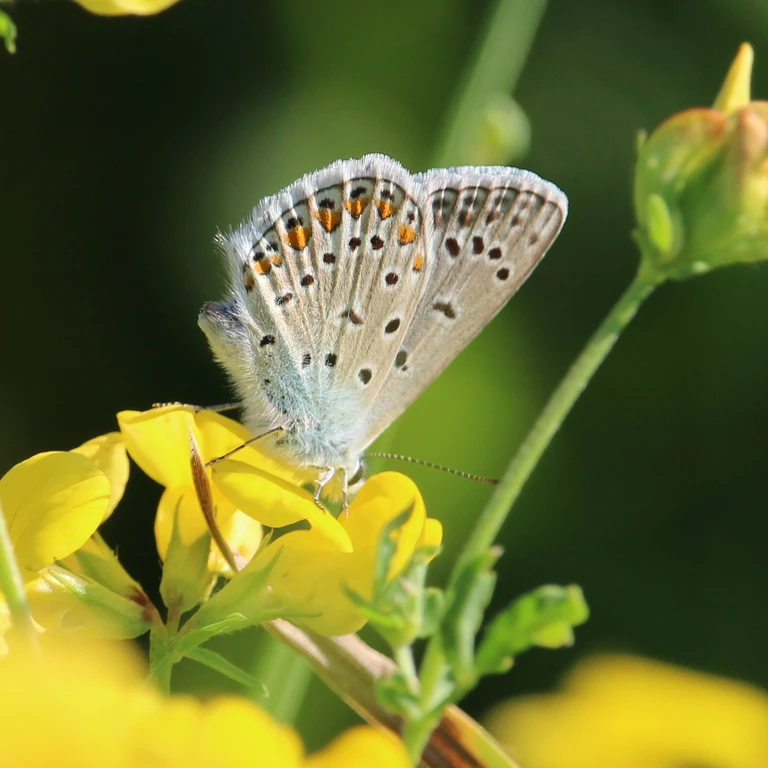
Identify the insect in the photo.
Polyommatus icarus
